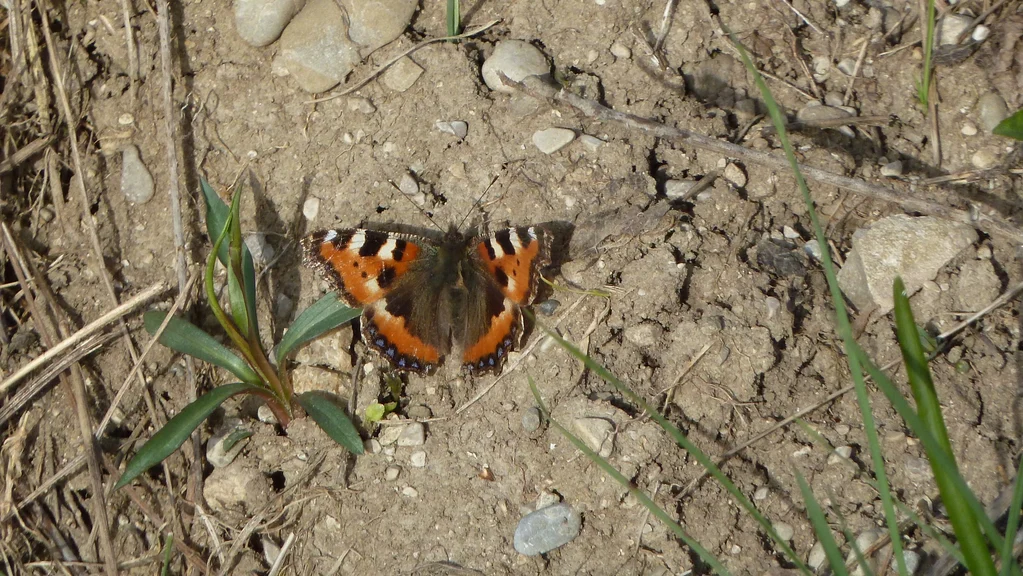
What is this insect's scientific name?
Aglais urticae
